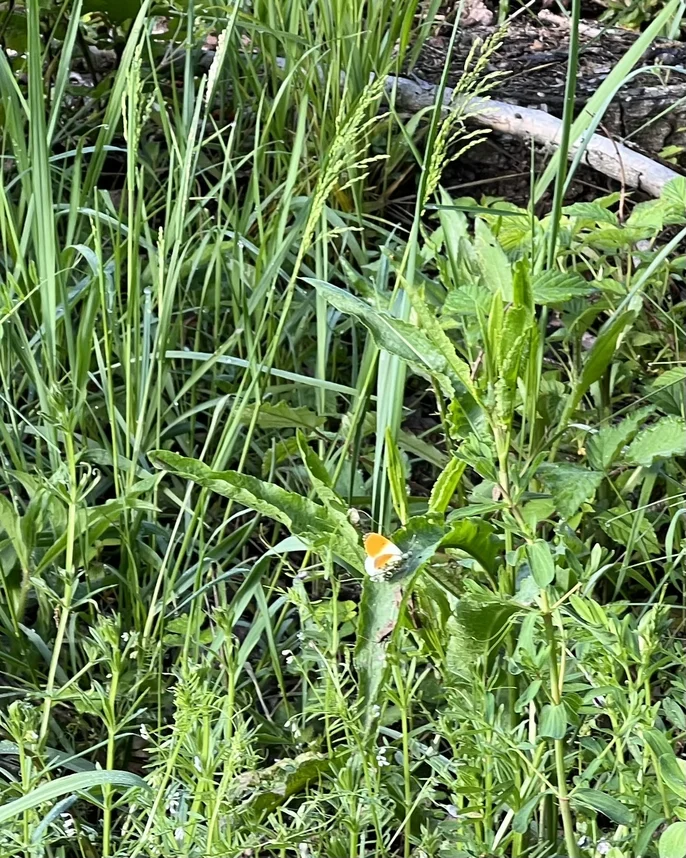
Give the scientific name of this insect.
Anthocharis cardamines
